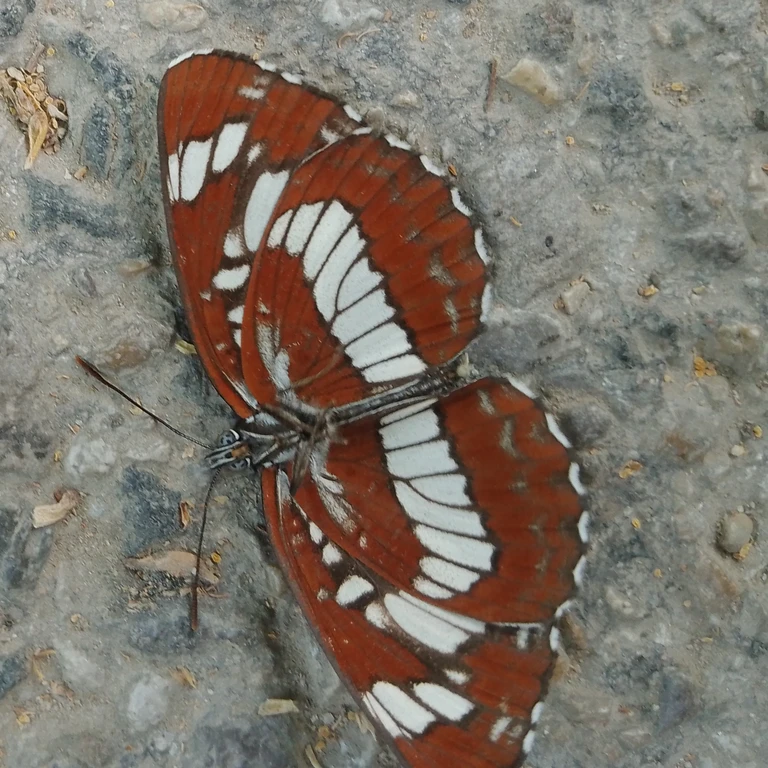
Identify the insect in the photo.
Neptis rivularis
